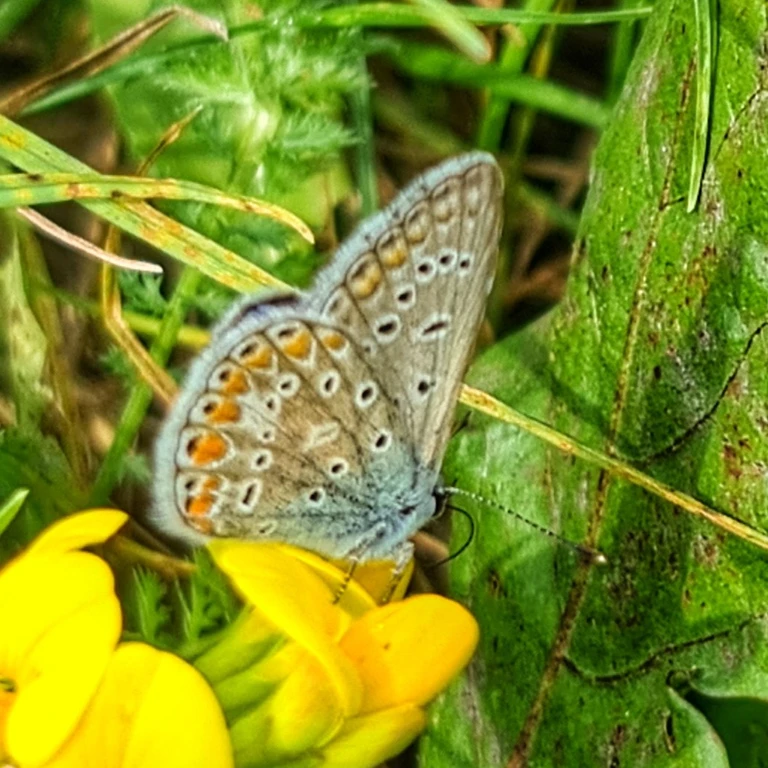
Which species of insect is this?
Polyommatus icarus
